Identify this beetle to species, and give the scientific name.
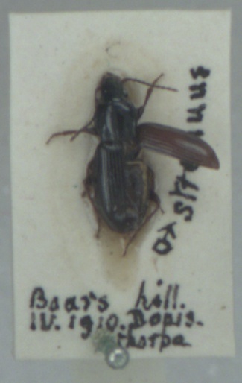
Pterostichus strenuus
